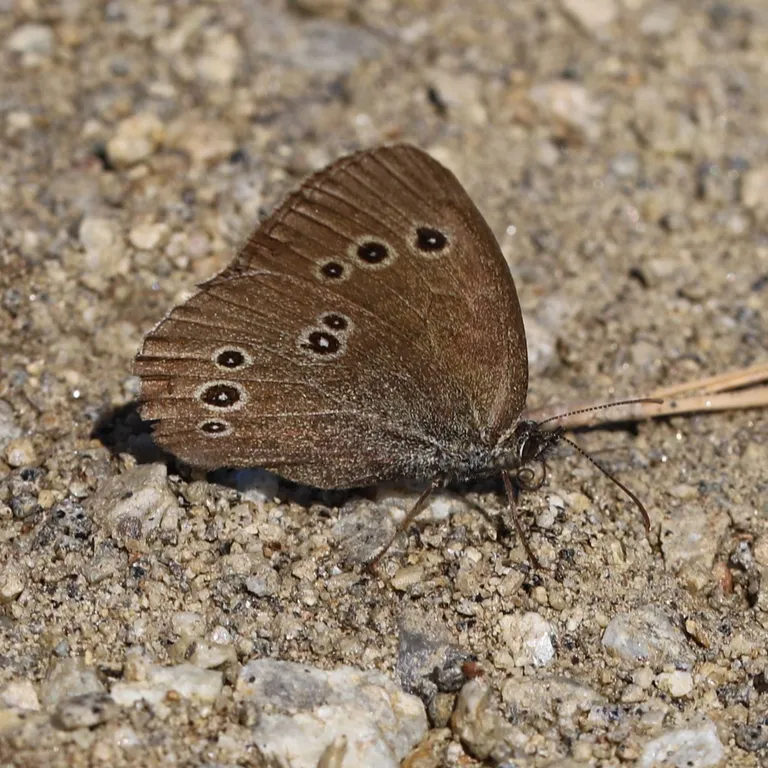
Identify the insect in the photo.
Aphantopus hyperantus
